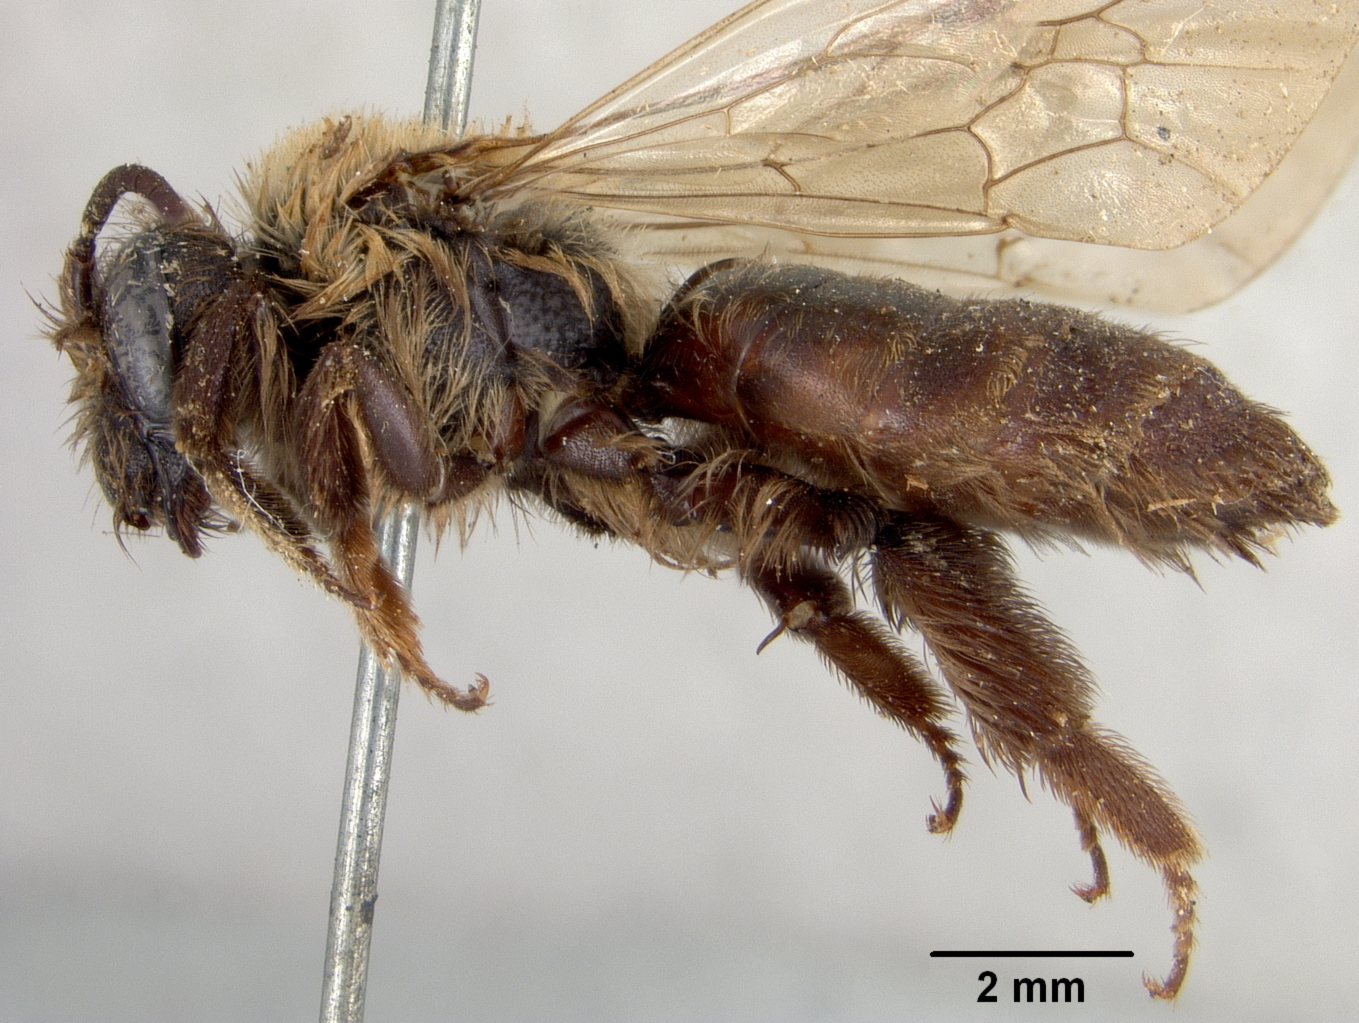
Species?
Trachandrena ochreopleura
